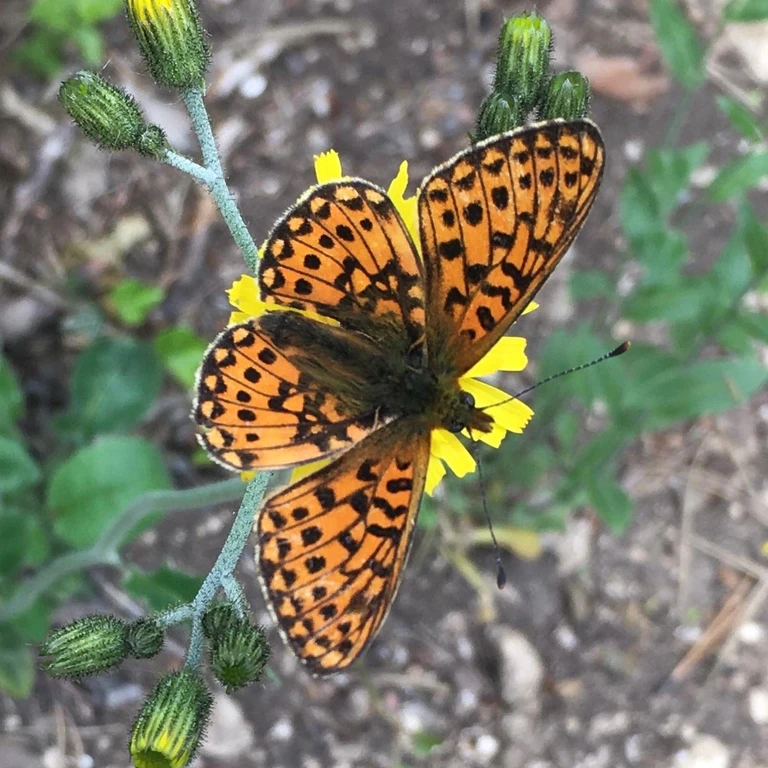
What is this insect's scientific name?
Boloria euphrosyne (also Clossiana euphrosyne)
